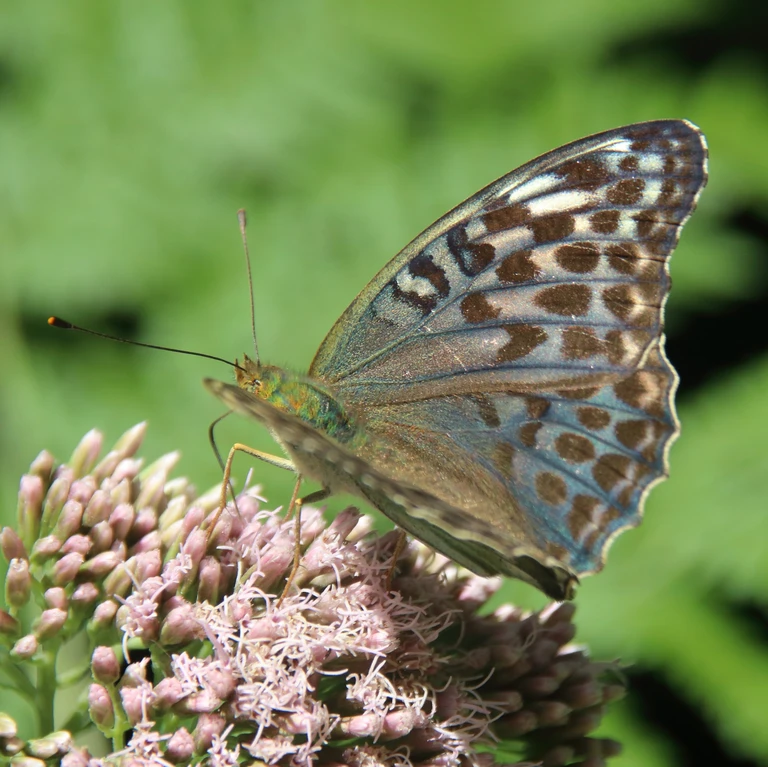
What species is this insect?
Argynnis paphia
